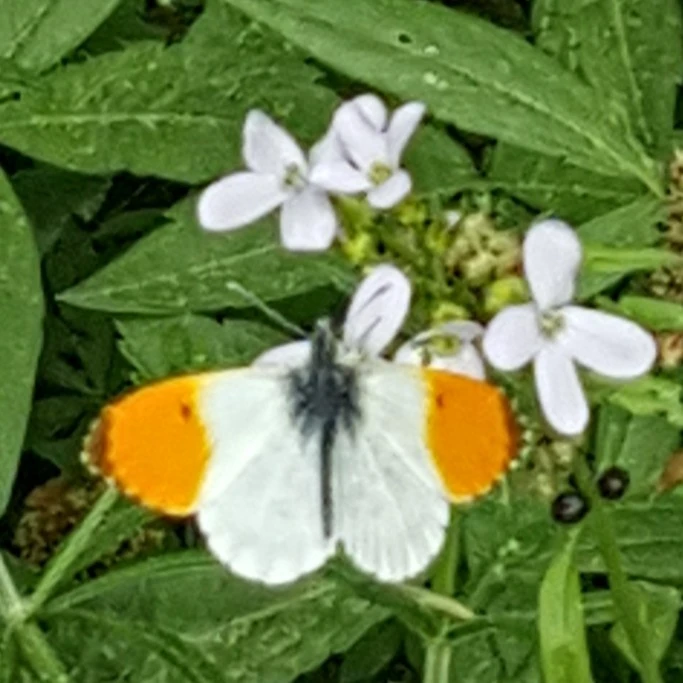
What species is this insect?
Anthocharis cardamines
